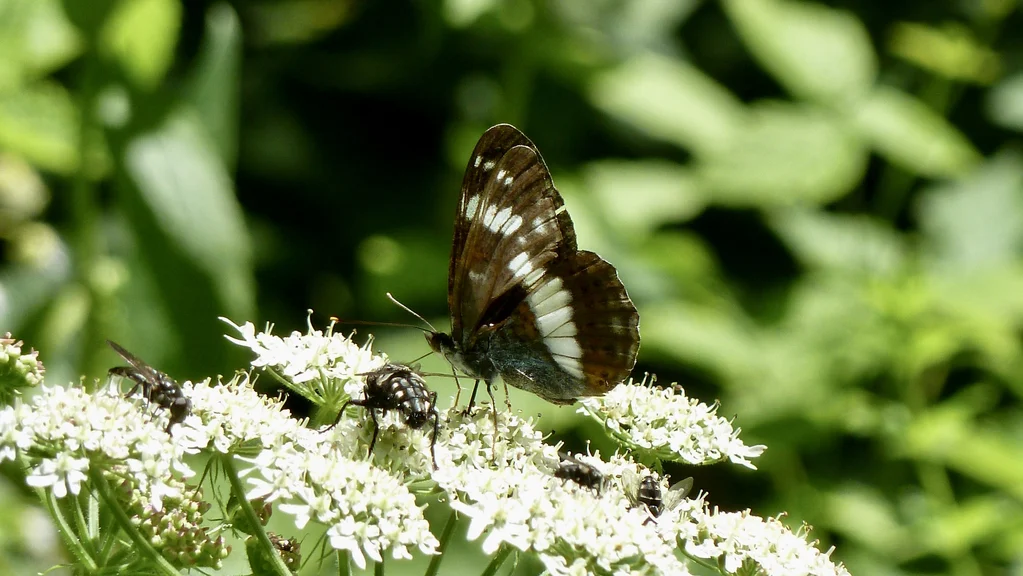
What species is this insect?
Limenitis camilla (also Ladoga camilla)
